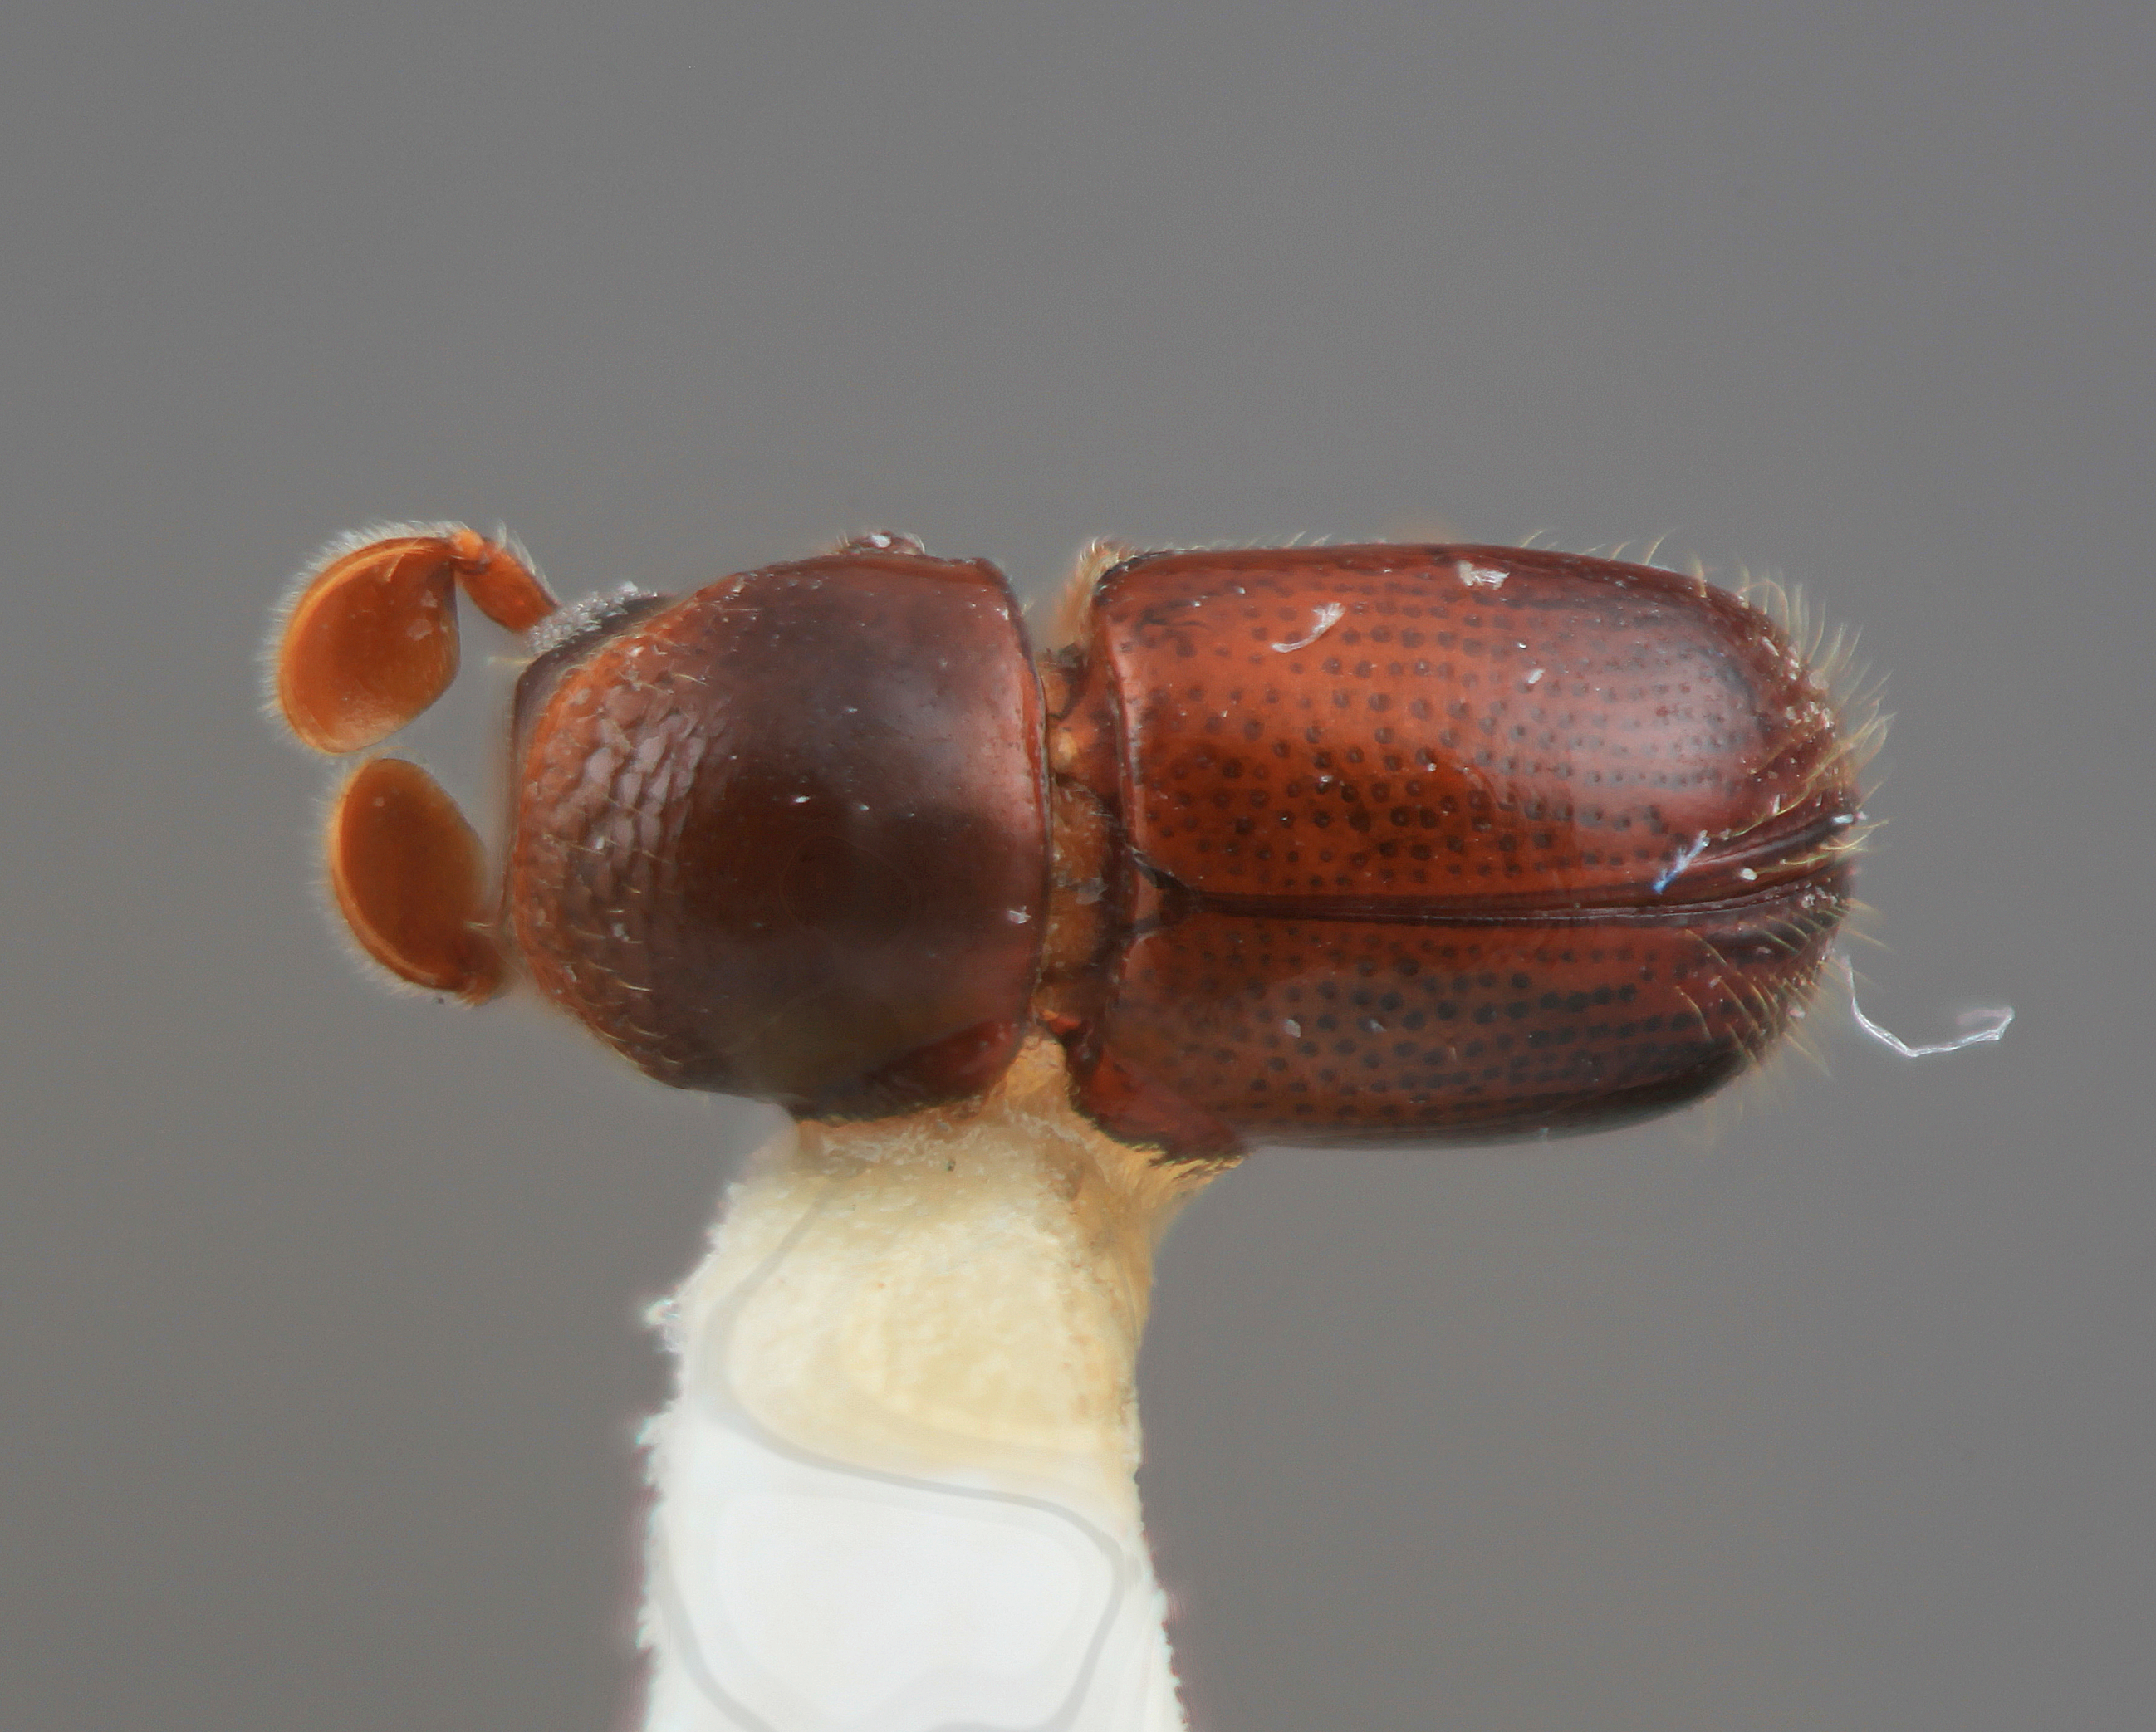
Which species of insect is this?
Corthylus retusifer
